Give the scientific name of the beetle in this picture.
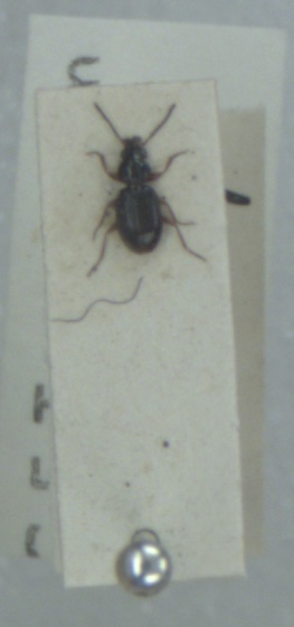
Bembidion gilvipes
